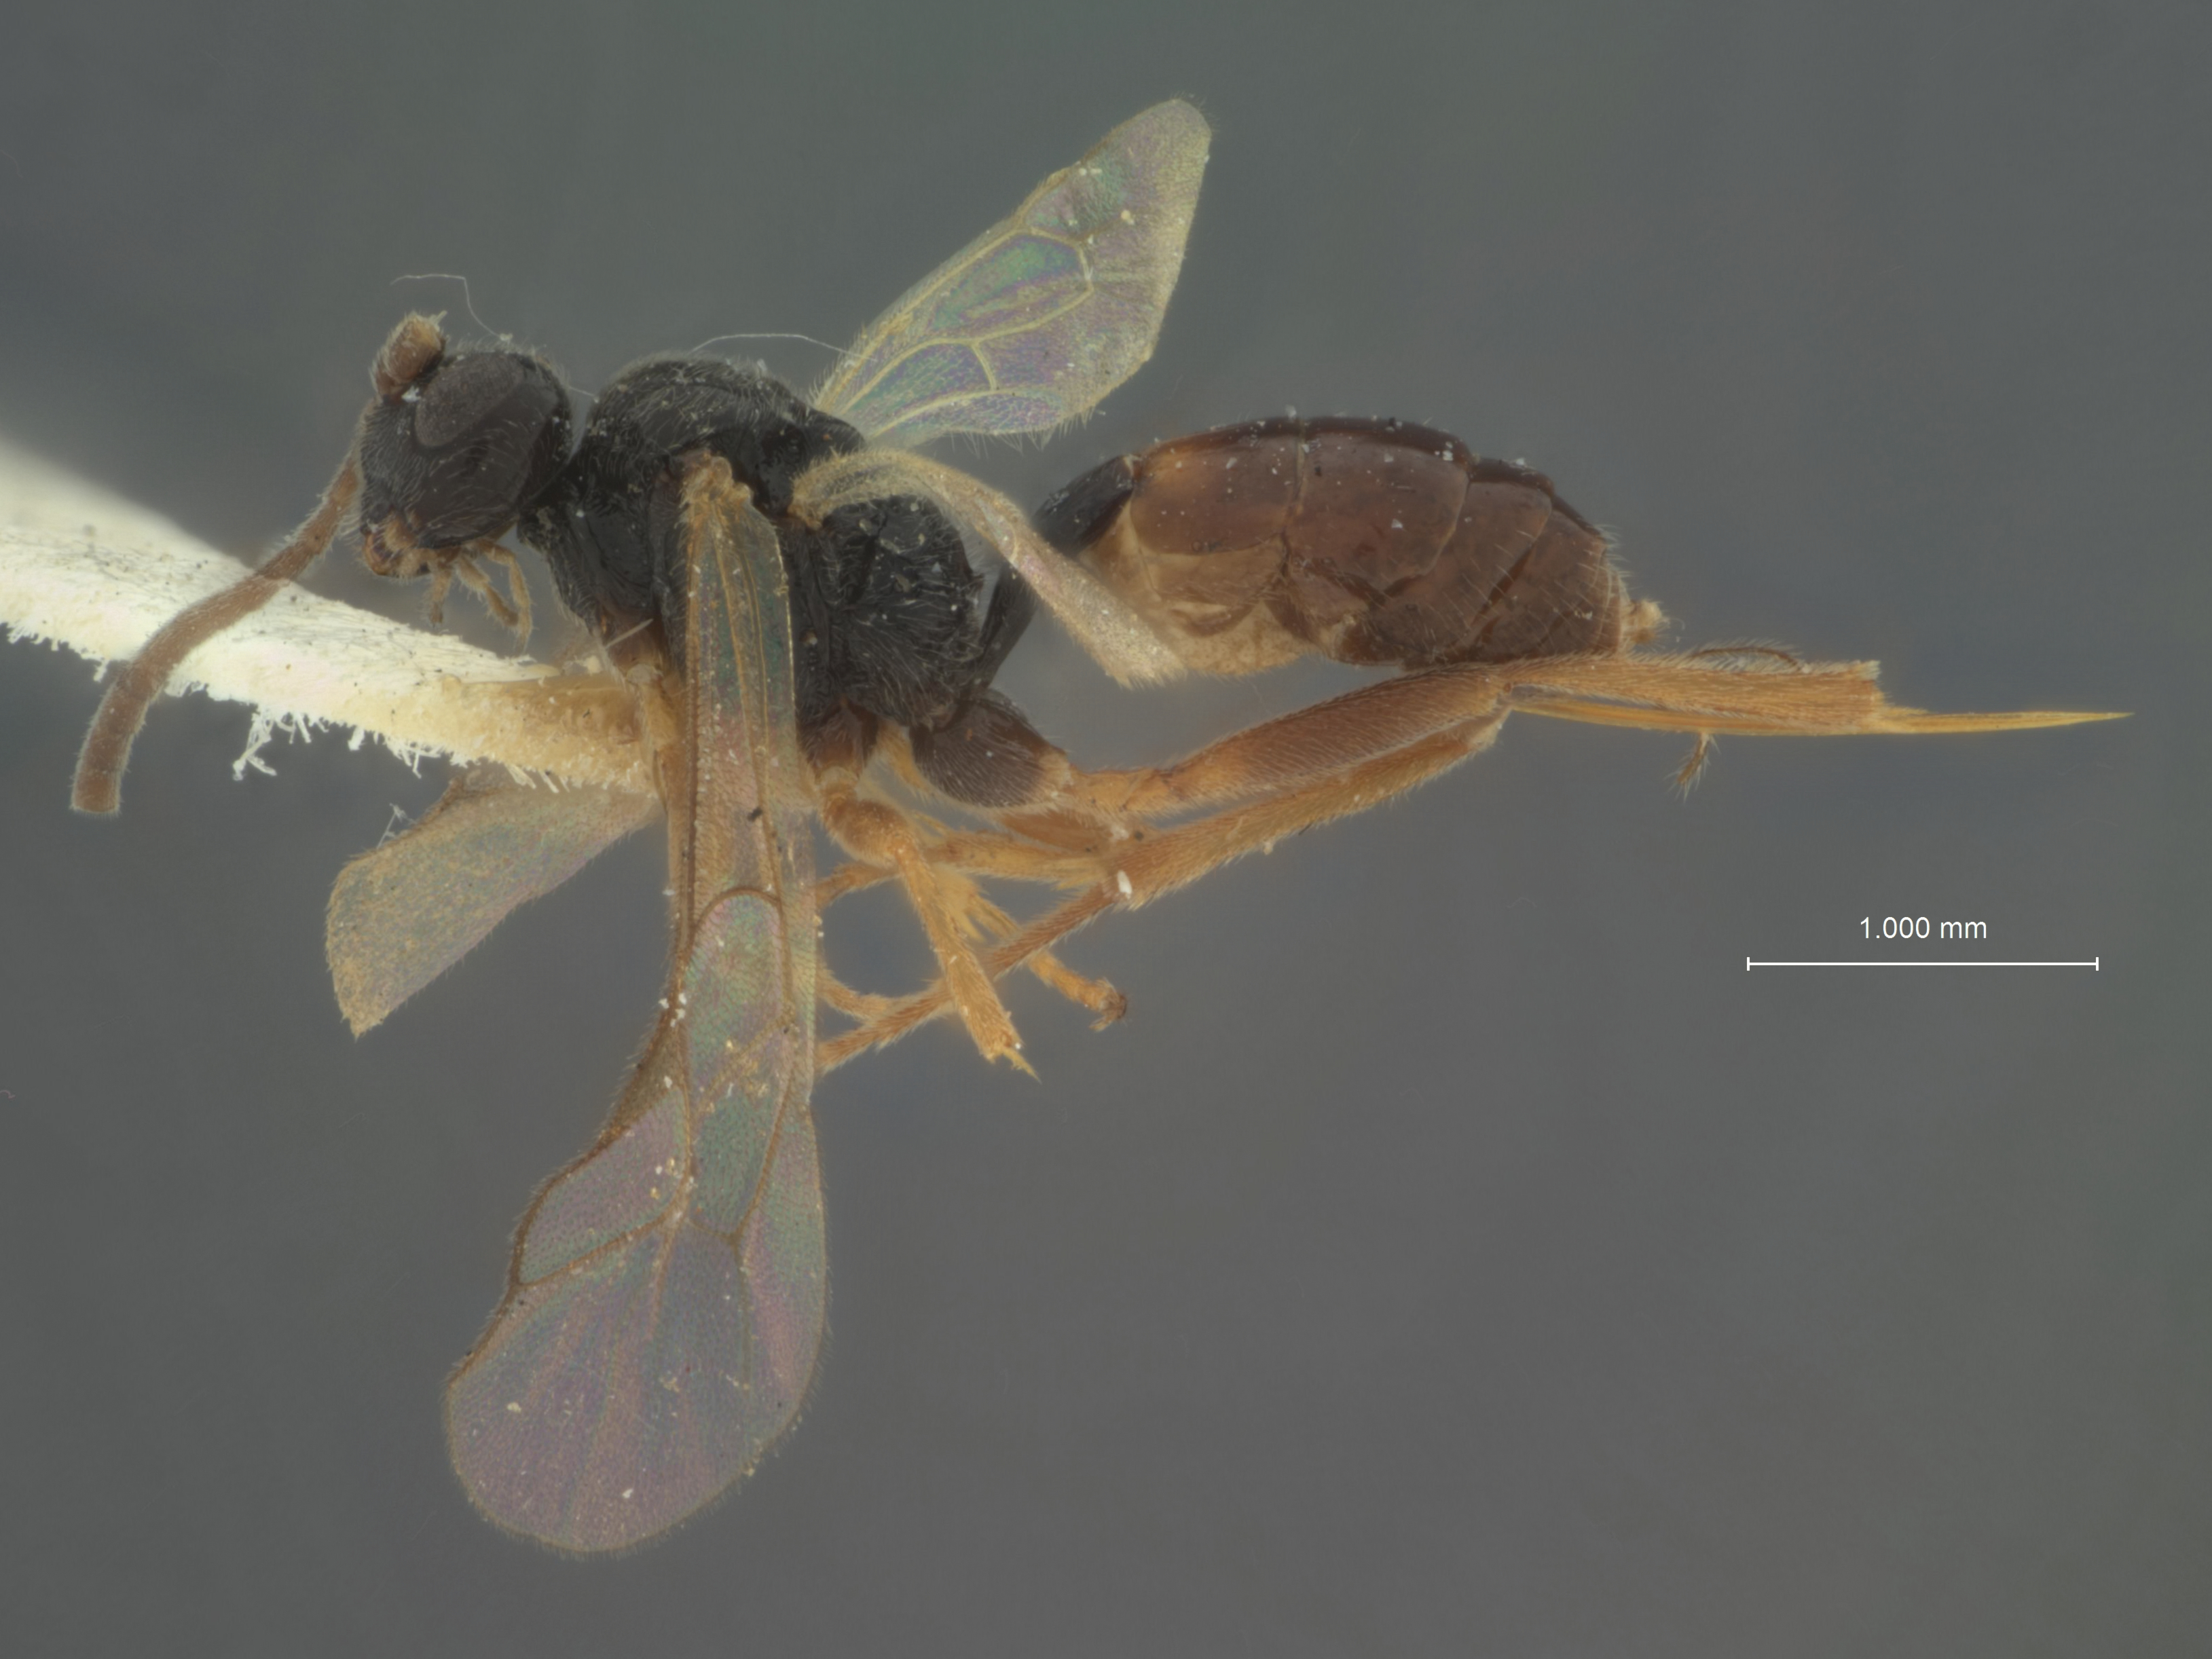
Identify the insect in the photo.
Hedylus crassicornis
